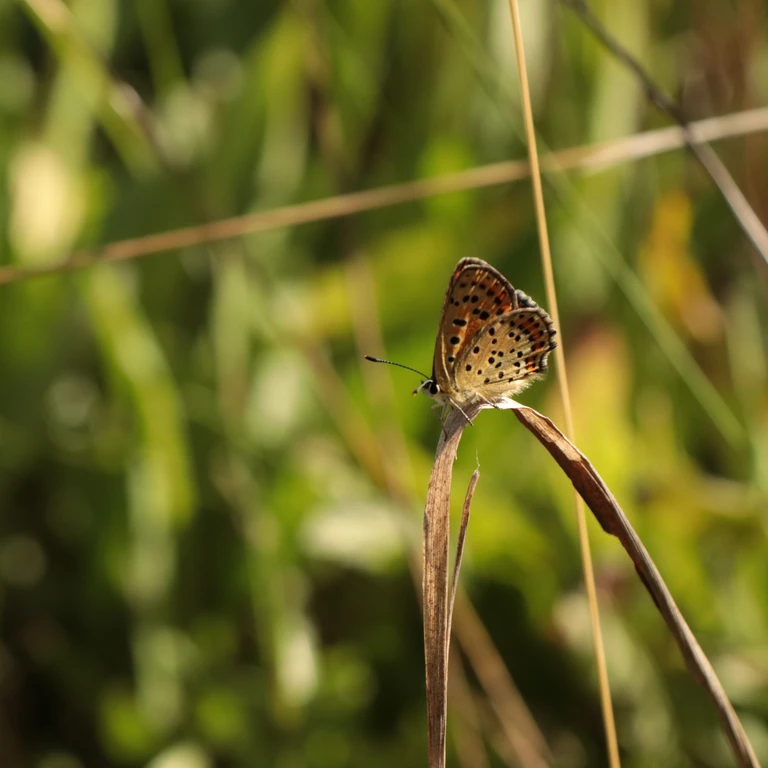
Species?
Lycaena tityrus (also Loweia tityrus)
